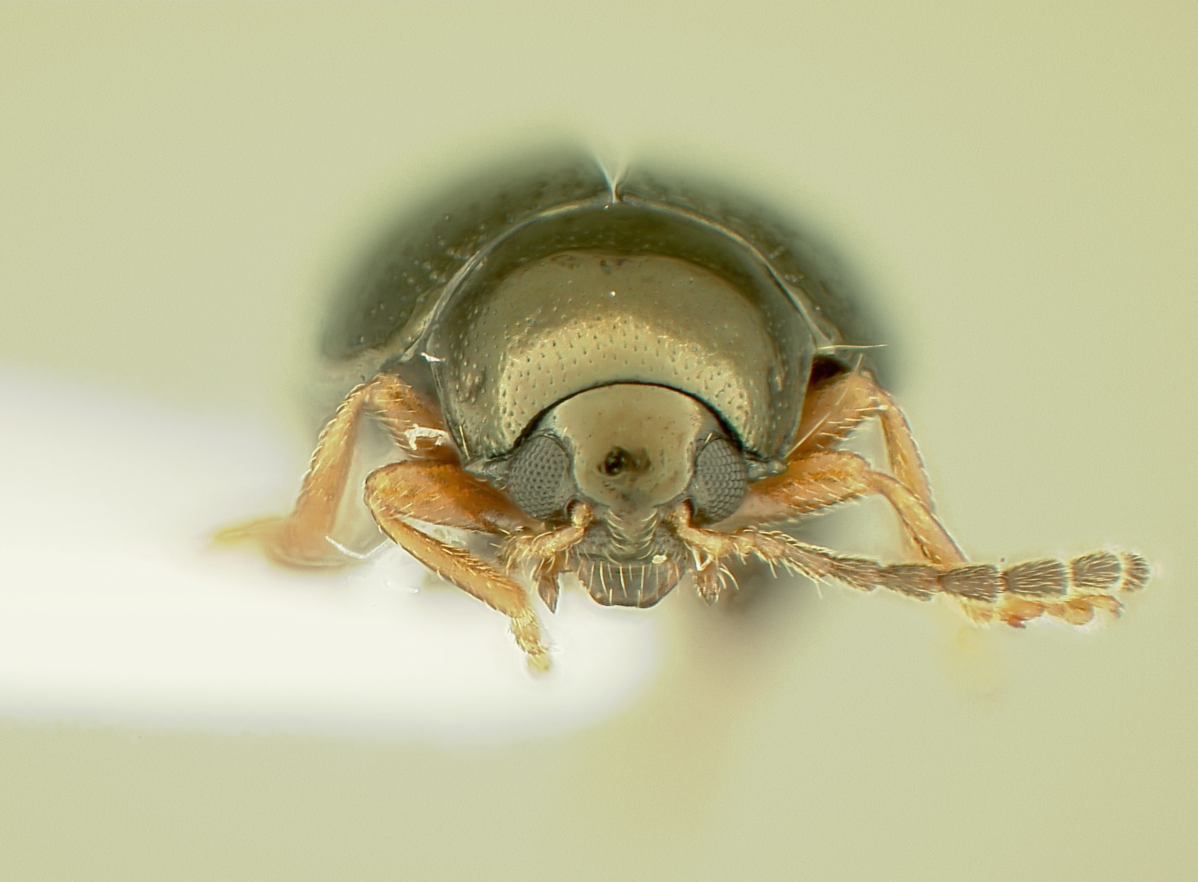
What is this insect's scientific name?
Psylliodes appalachianus
